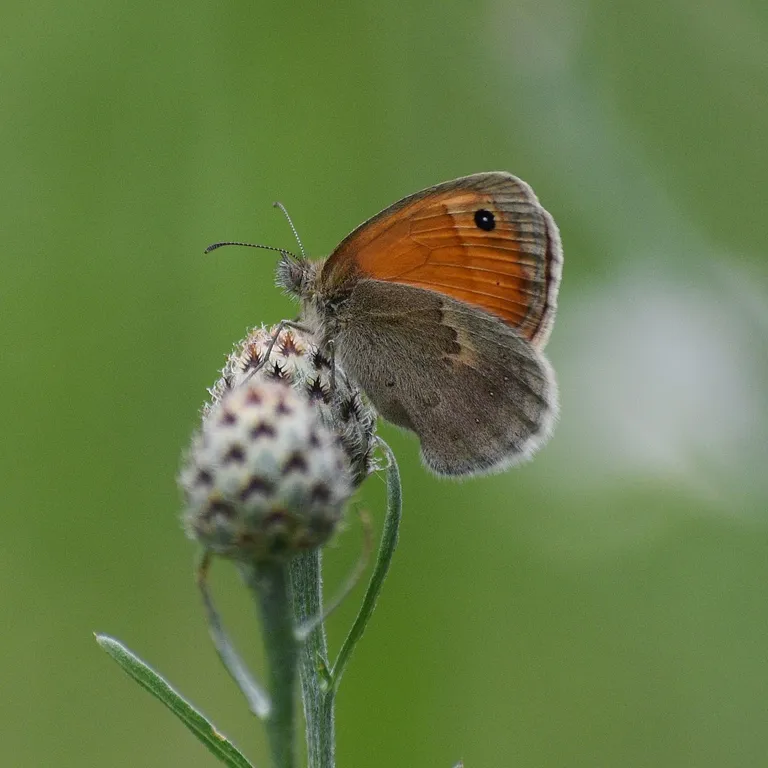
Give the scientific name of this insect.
Coenonympha pamphilus
